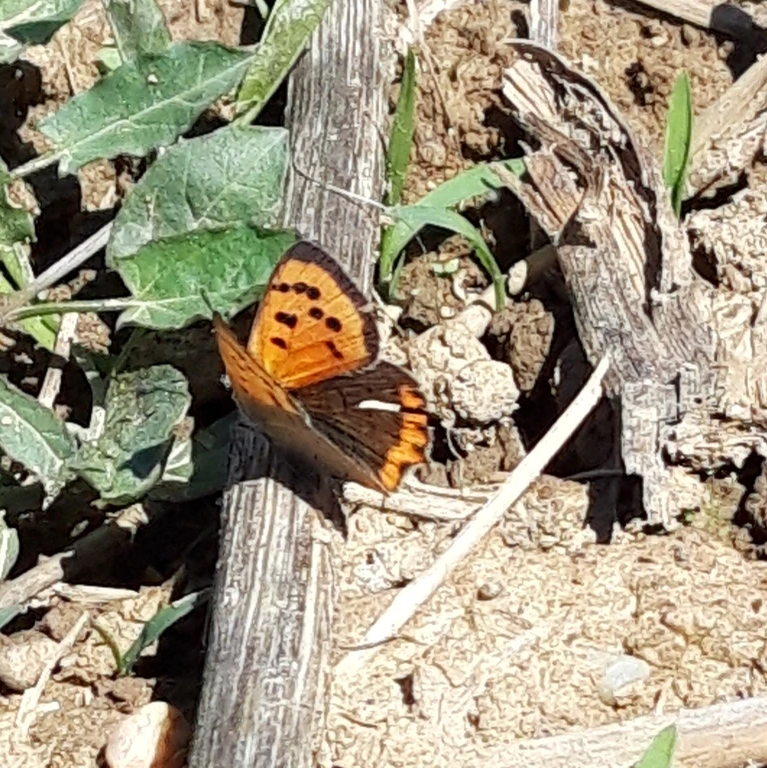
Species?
Lycaena phlaeas
